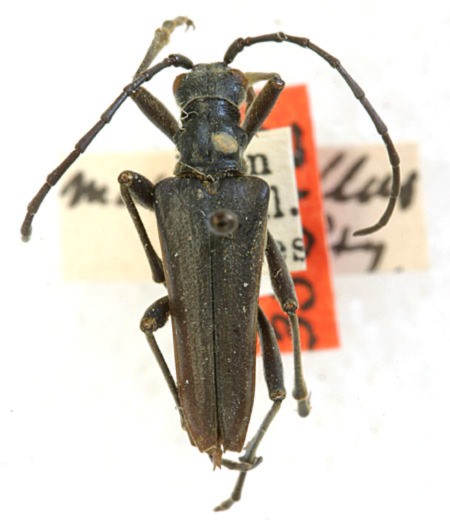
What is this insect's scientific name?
Stenocorus nubifer (also Stenocorus marginellus)
